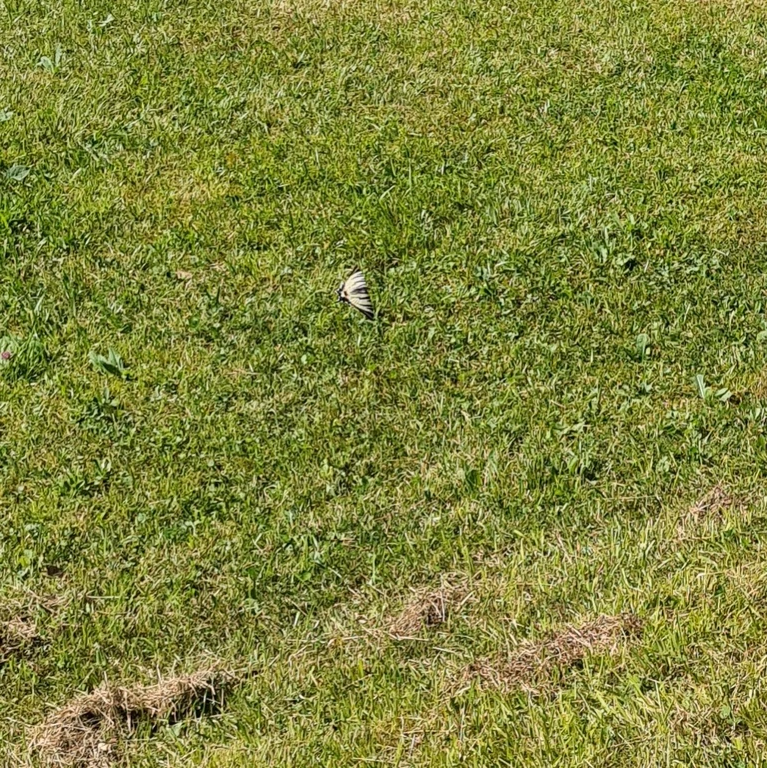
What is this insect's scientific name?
Iphiclides podalirius
